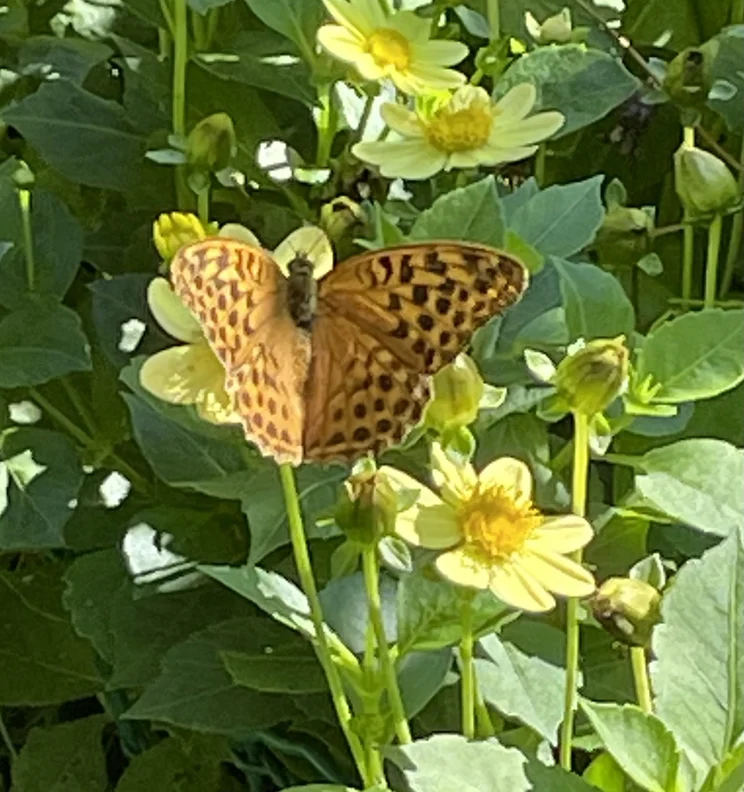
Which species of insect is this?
Argynnis paphia
